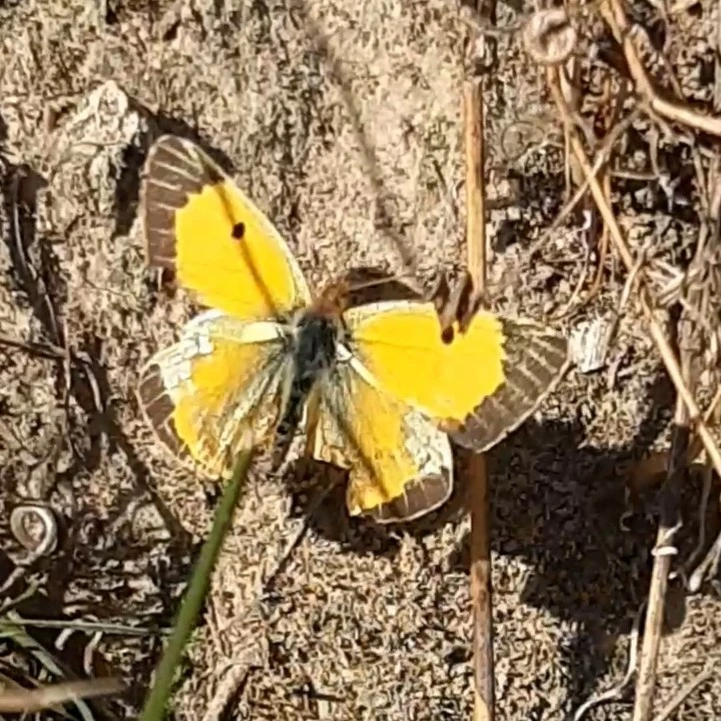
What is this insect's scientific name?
Colias croceus
